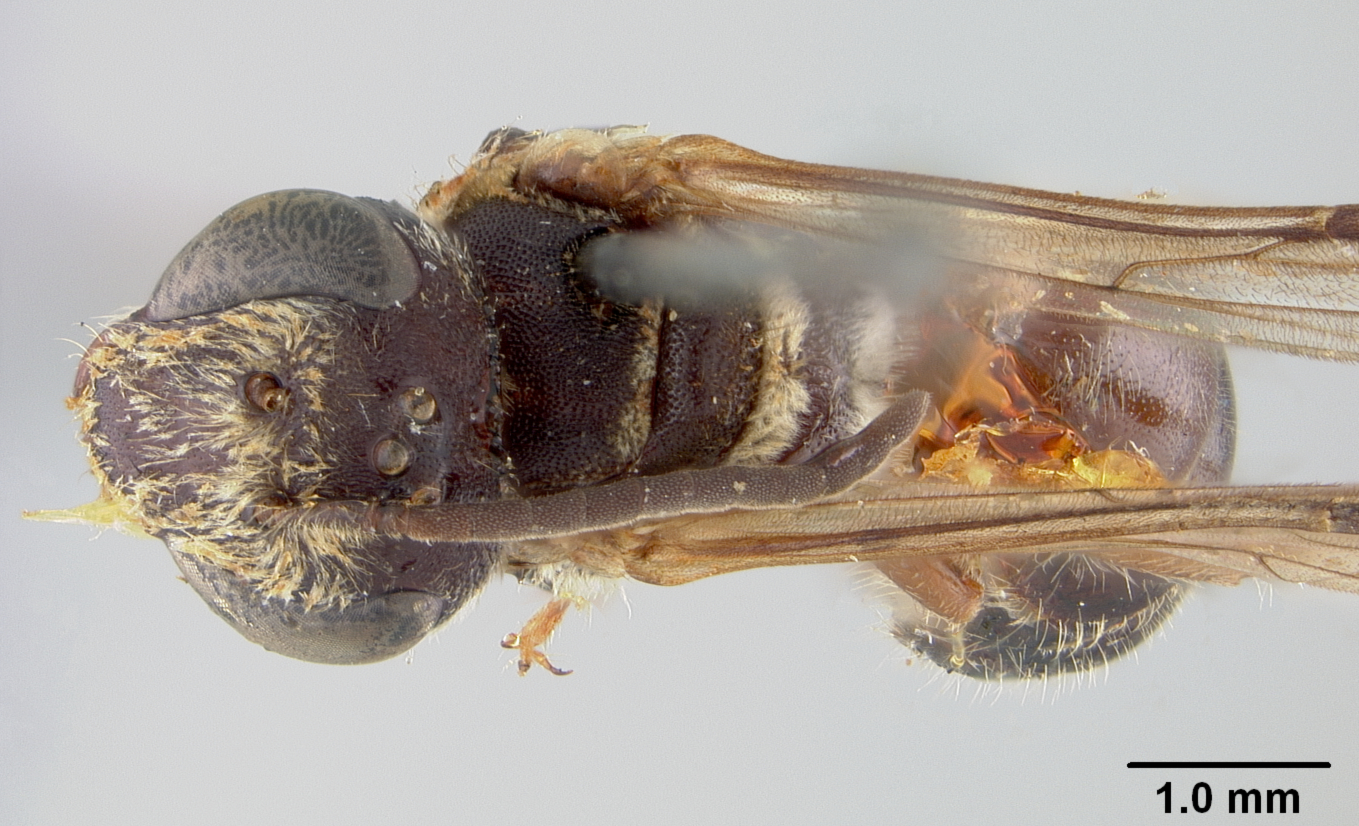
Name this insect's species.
Nomia levicauda
